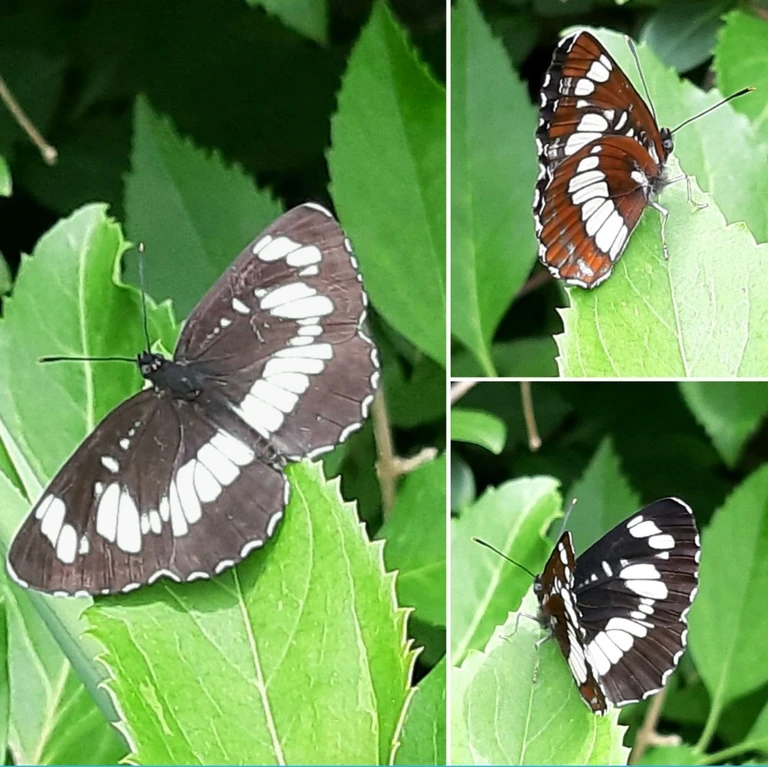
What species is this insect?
Neptis rivularis
